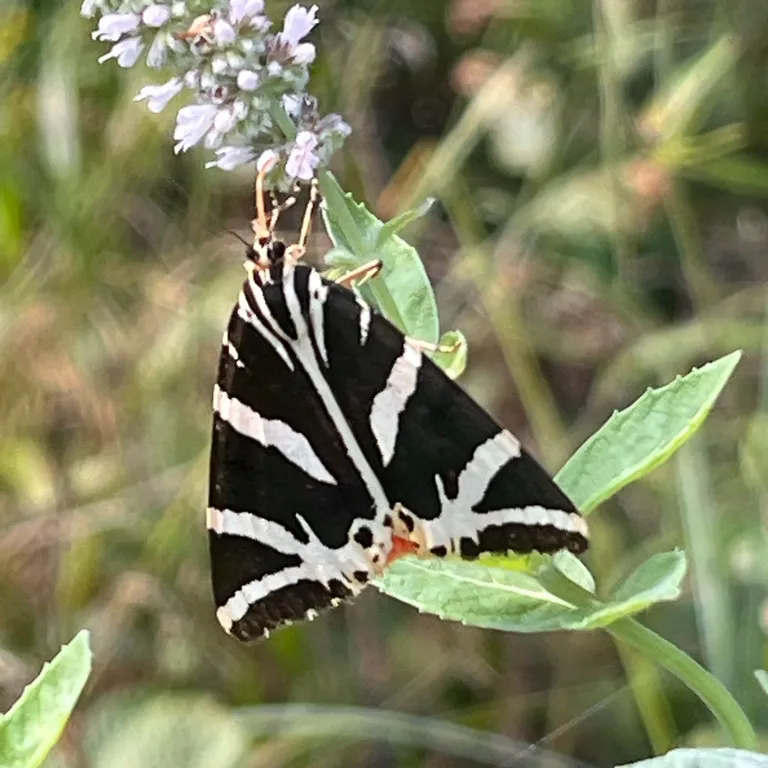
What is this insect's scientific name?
Euplagia quadripunctaria
